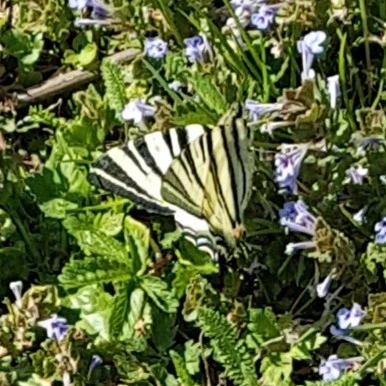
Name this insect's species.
Iphiclides podalirius
